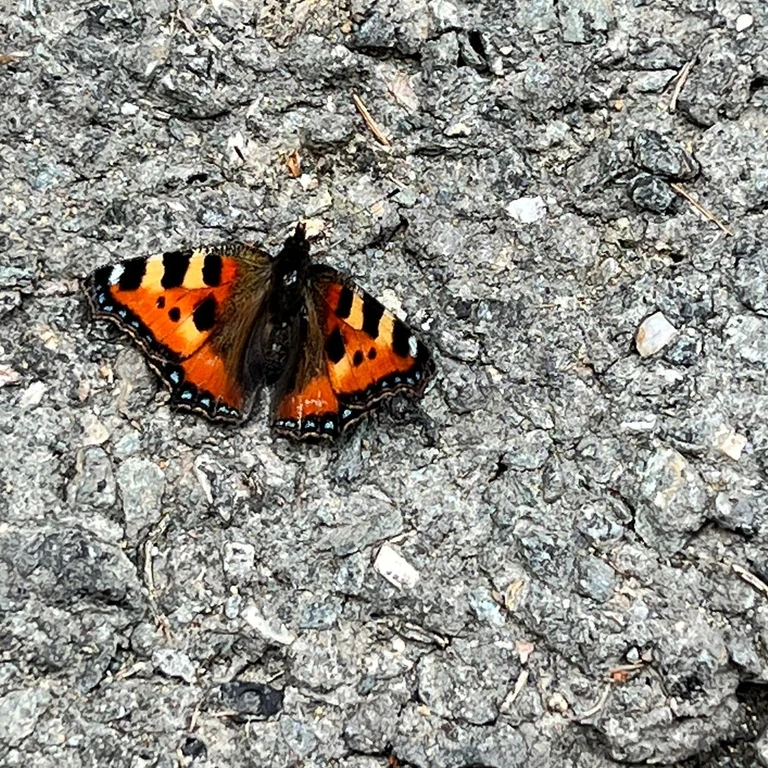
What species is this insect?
Aglais urticae
